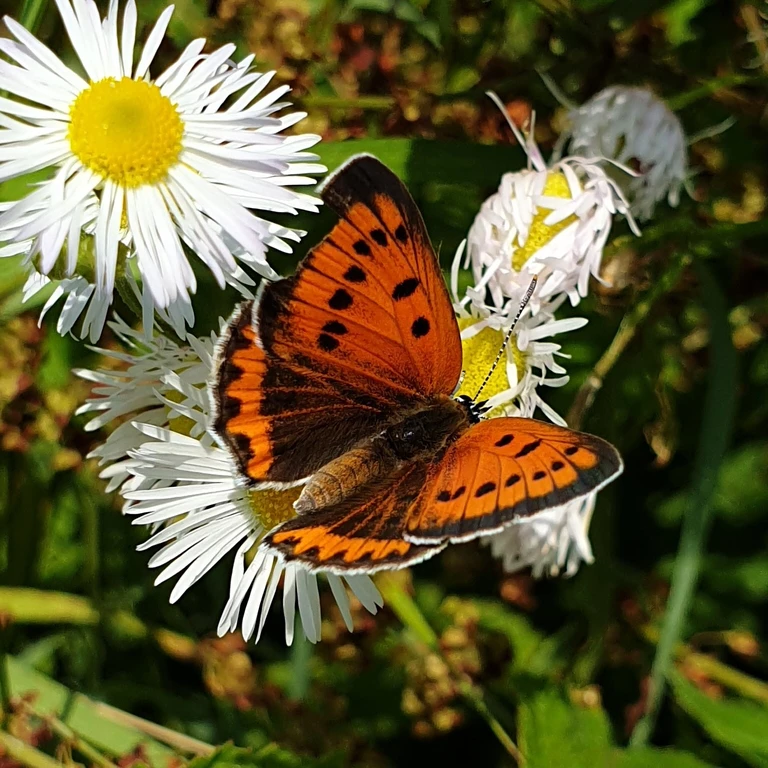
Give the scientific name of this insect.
Lycaena dispar
